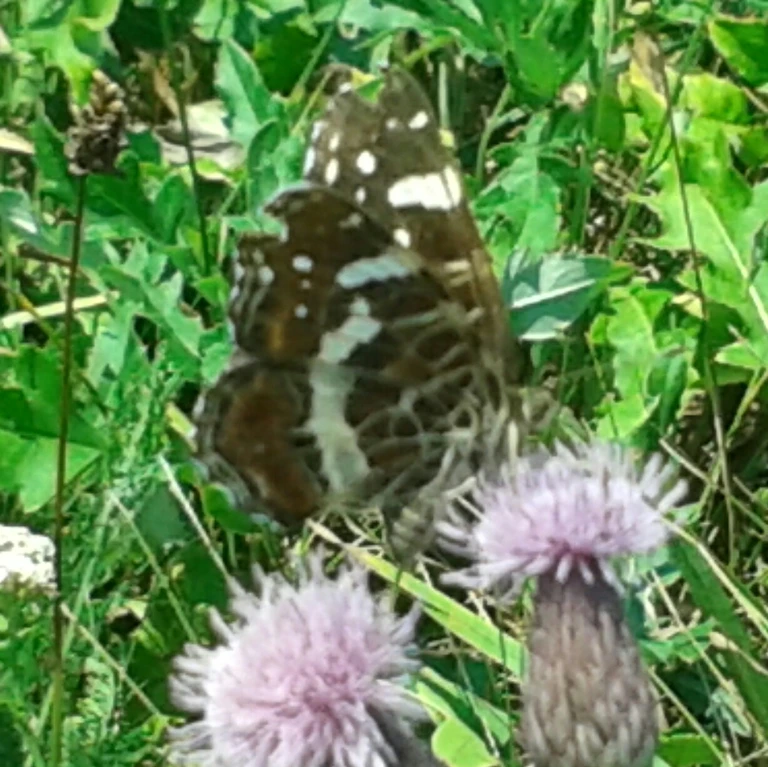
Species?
Araschnia levana
